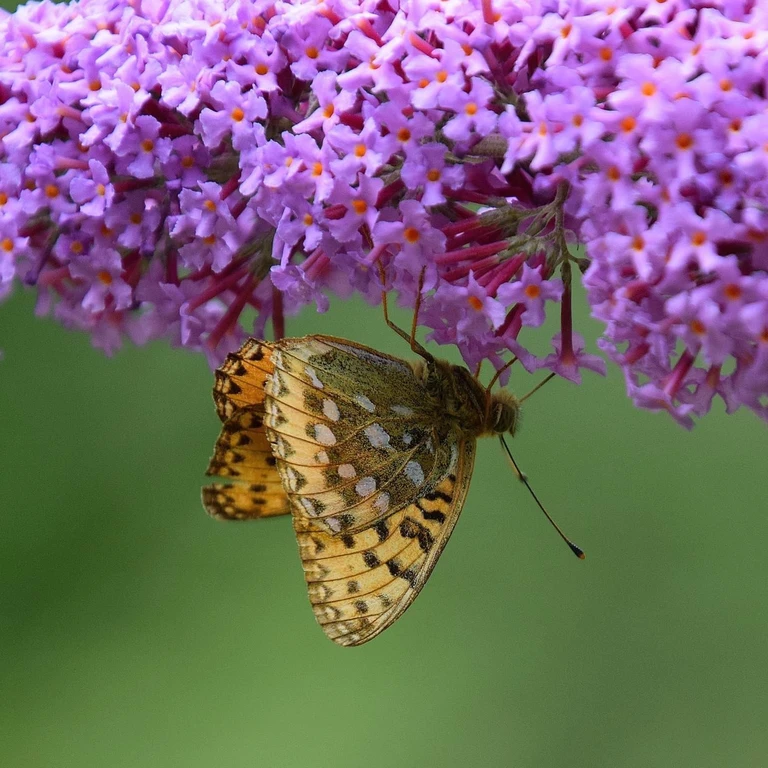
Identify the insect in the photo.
Speyeria aglaja
